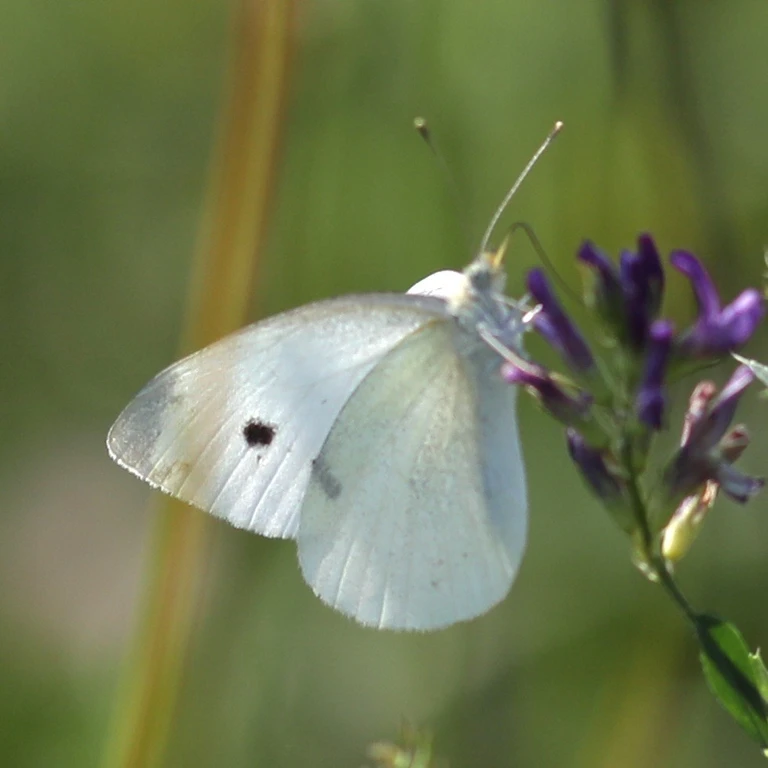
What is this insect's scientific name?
Pieris rapae
